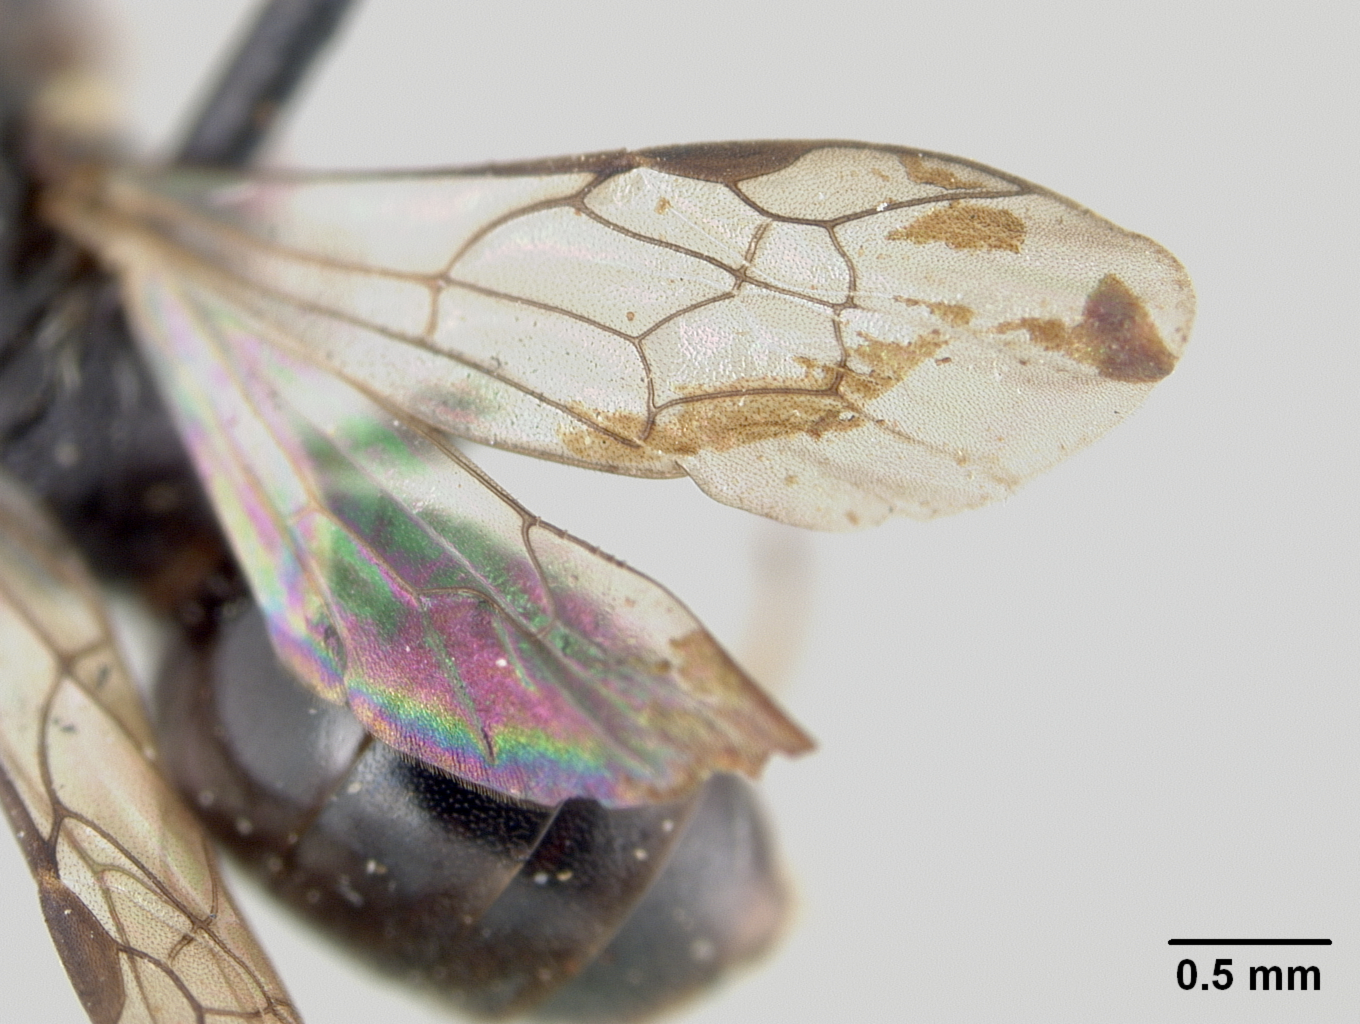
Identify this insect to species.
Hylaeus paulus
